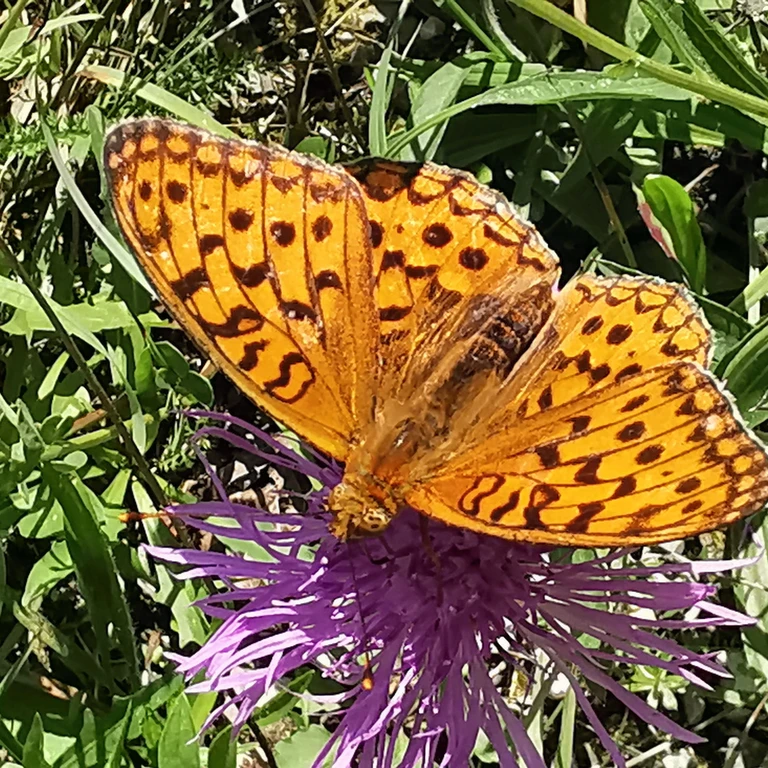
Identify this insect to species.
Fabriciana adippe
